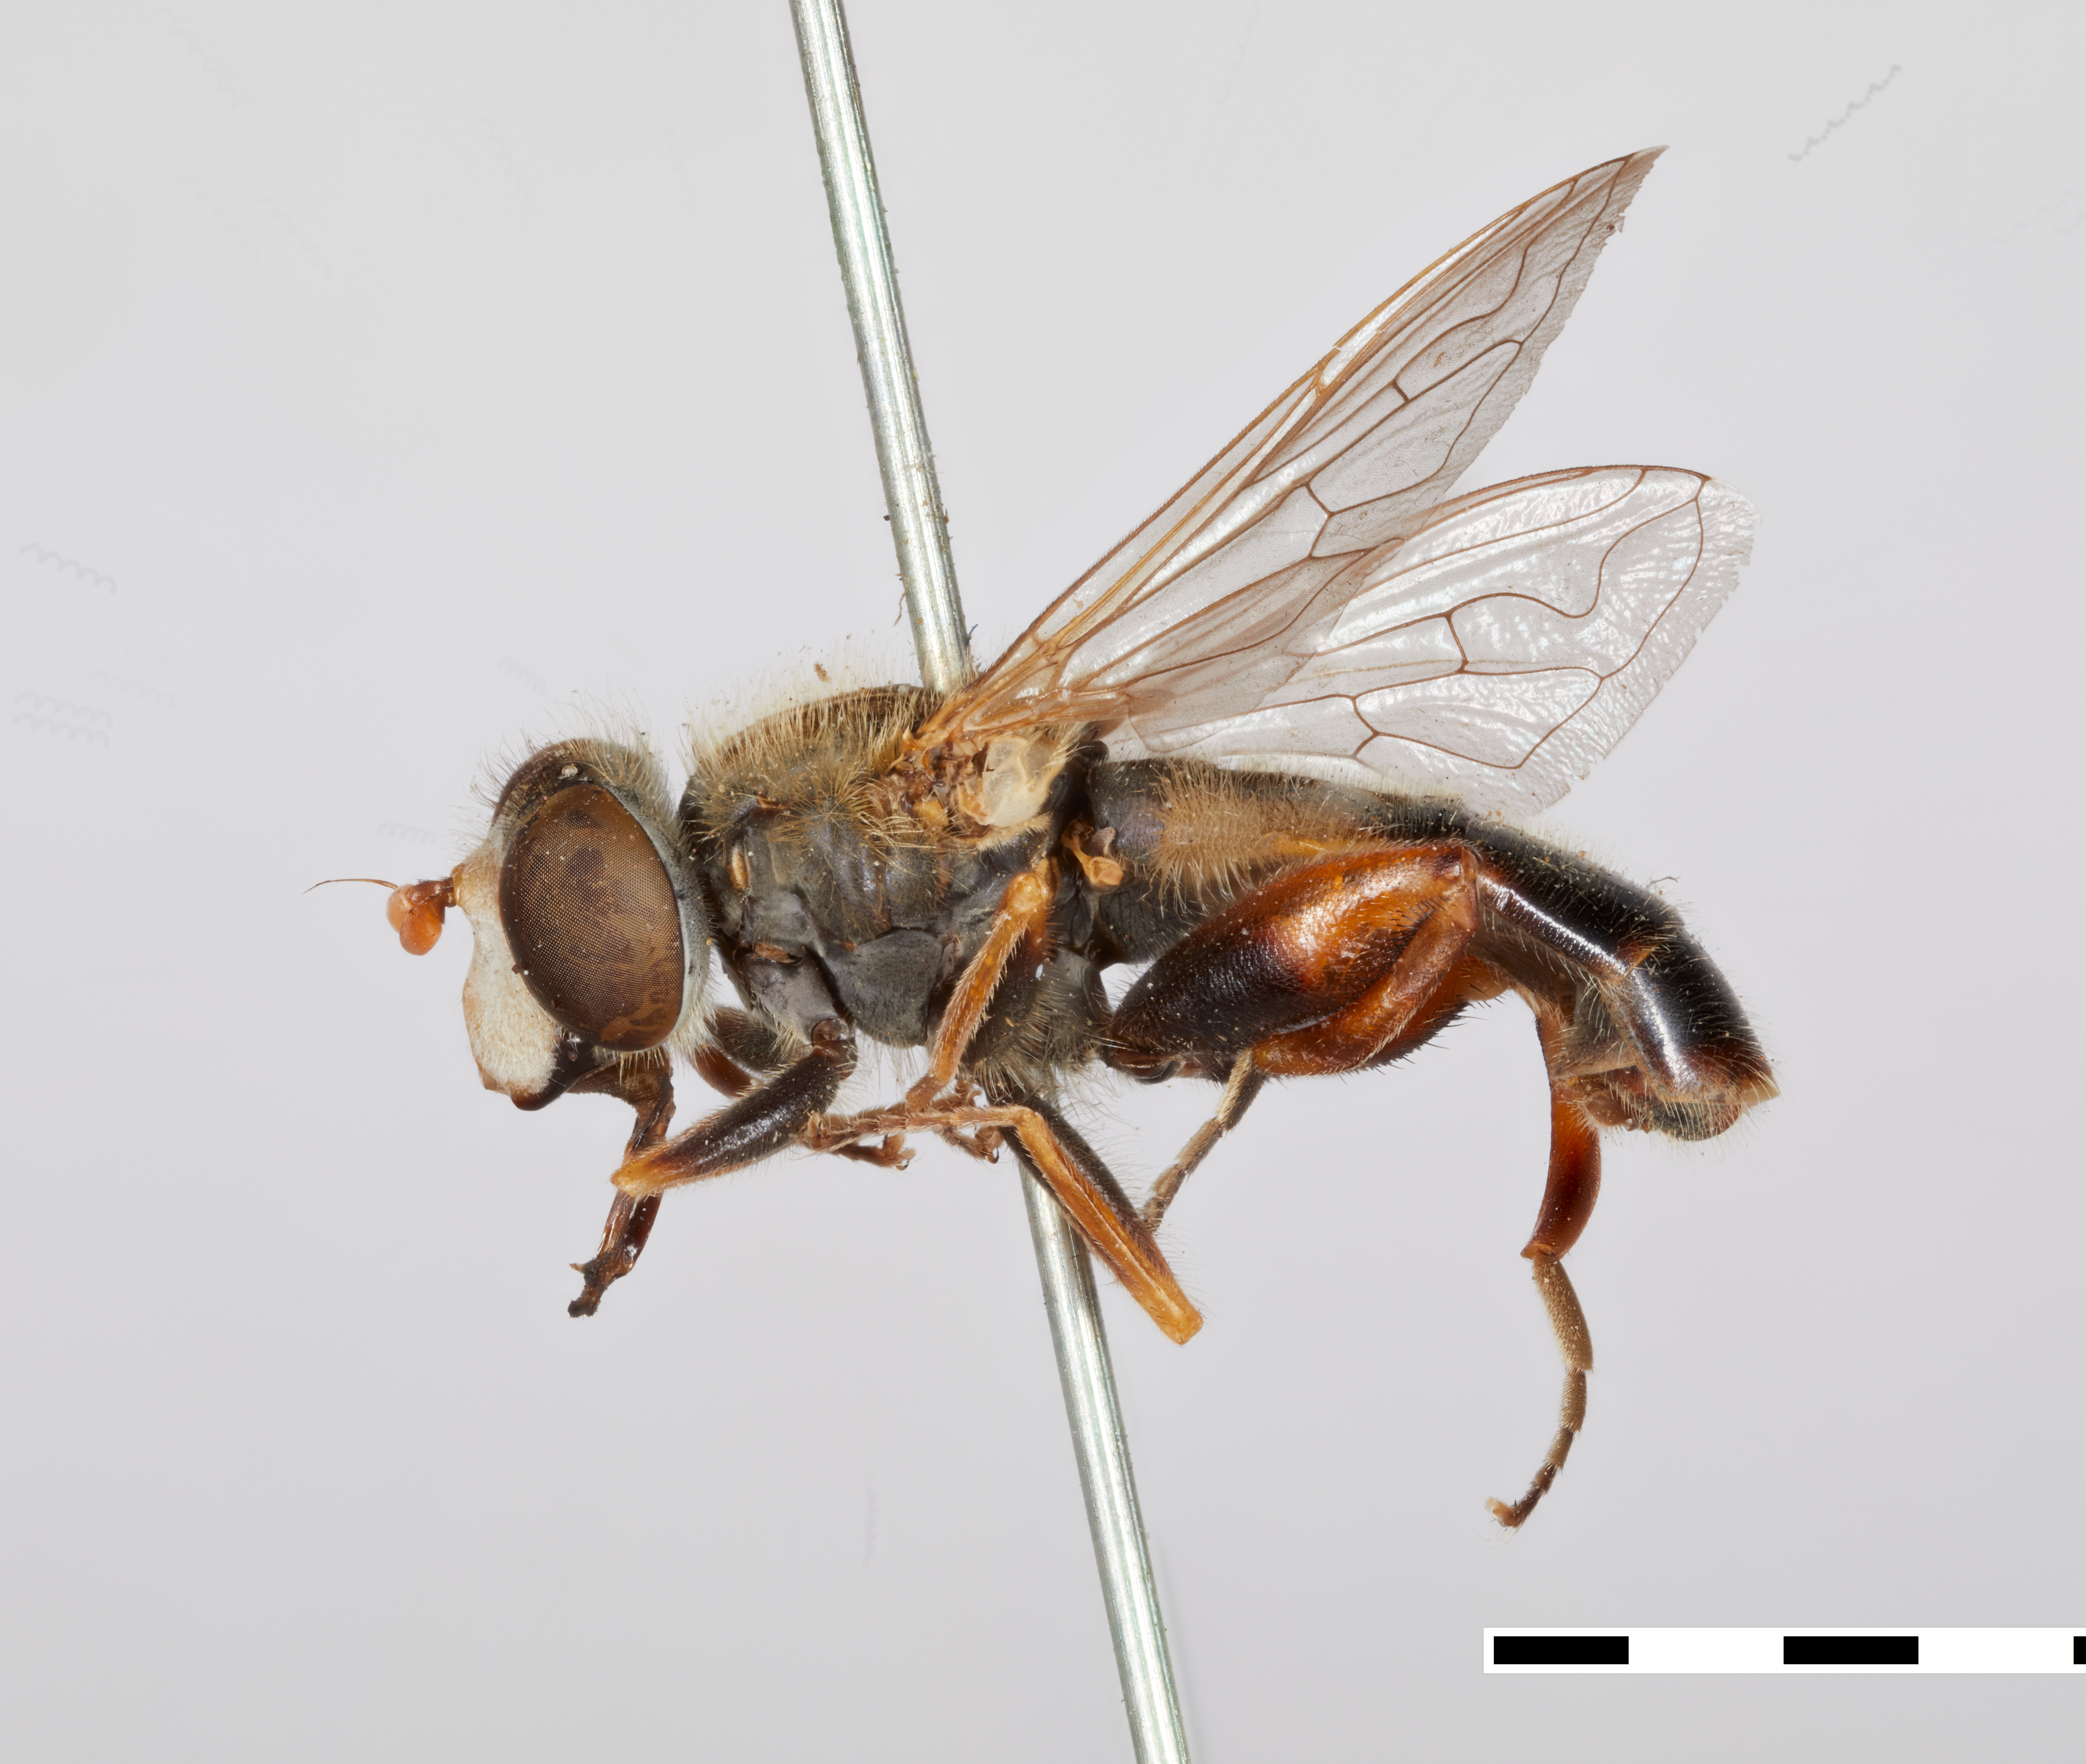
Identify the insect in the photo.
Helophilus bilinearis
